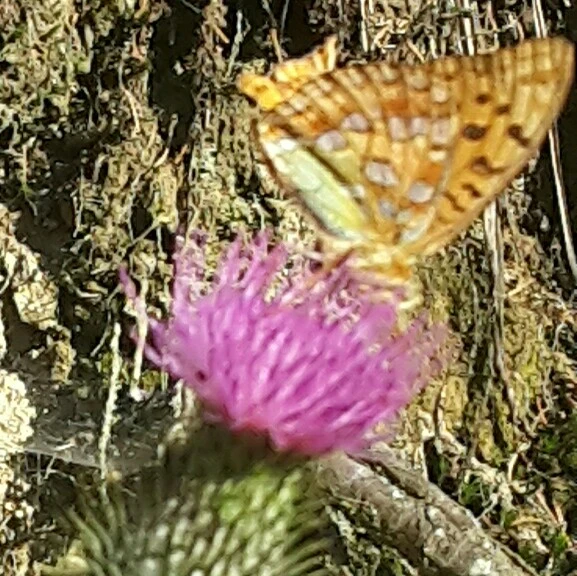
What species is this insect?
Fabriciana adippe
